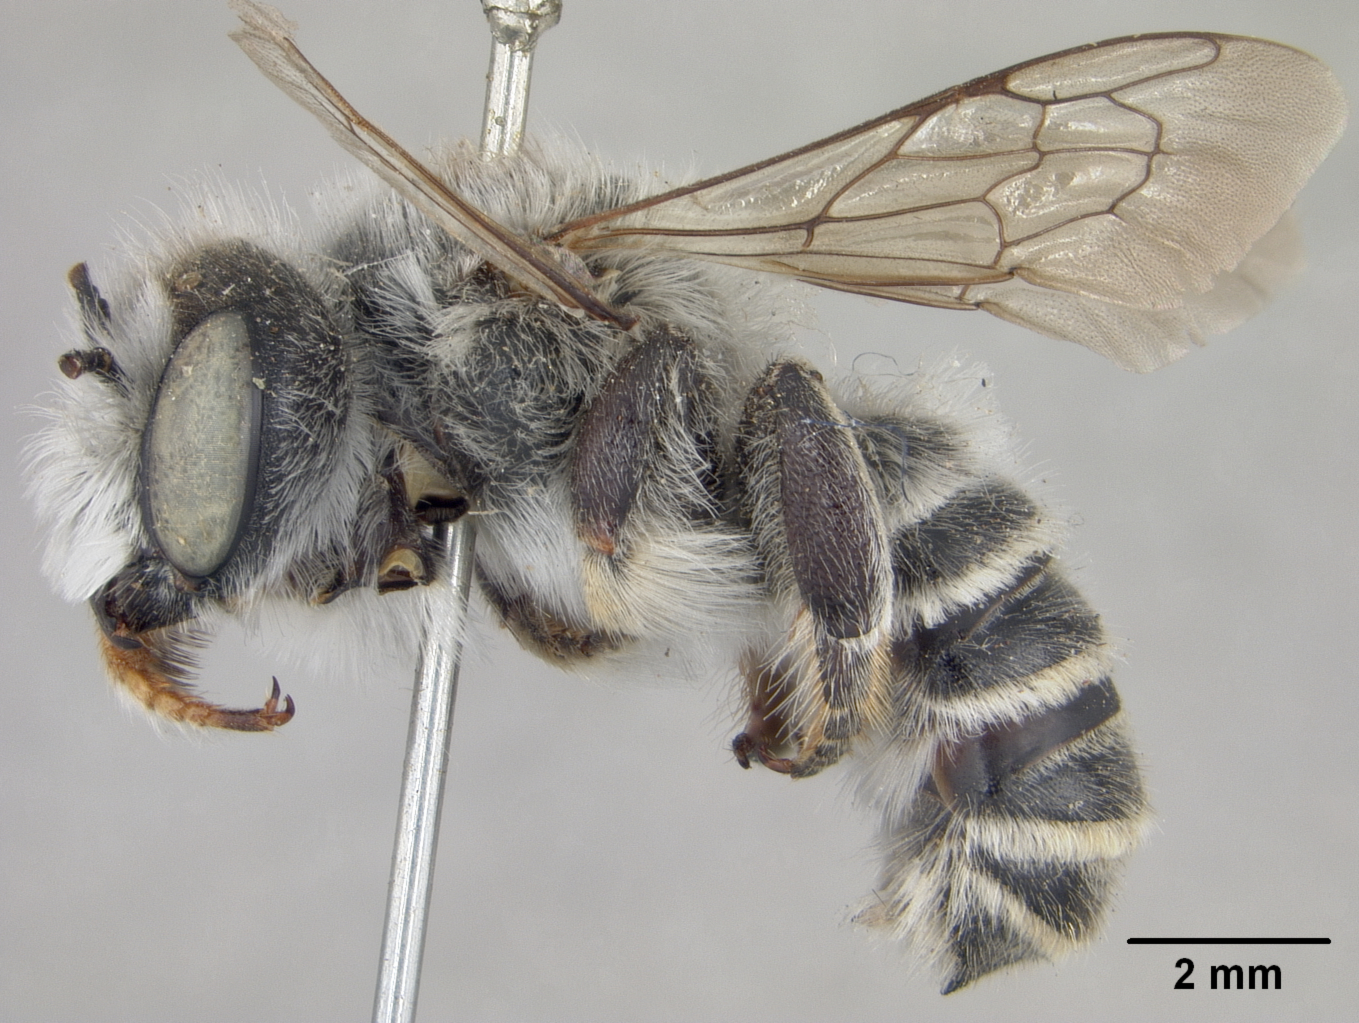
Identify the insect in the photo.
Megachile casadae
